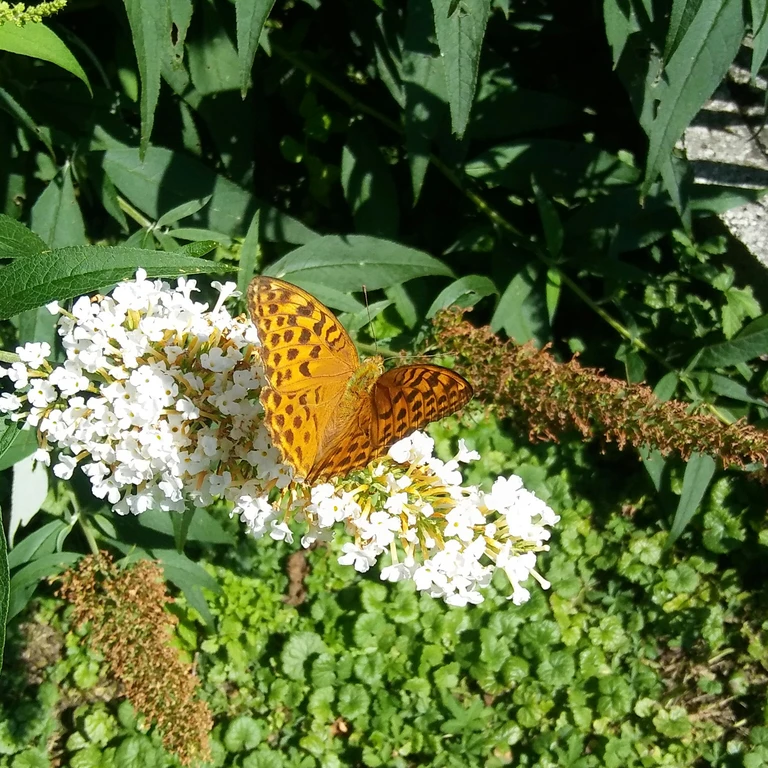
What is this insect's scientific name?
Argynnis paphia
